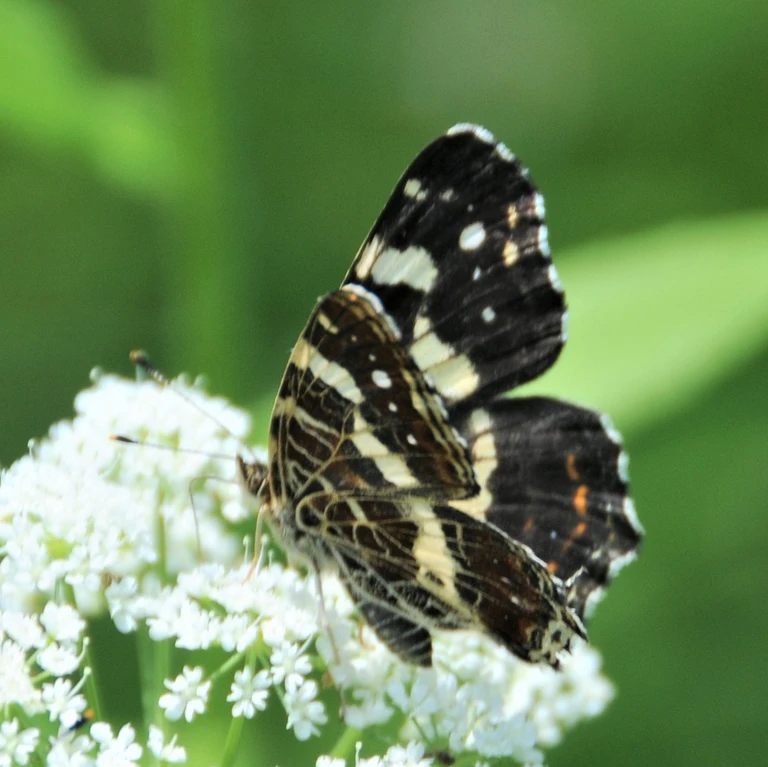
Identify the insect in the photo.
Araschnia levana
